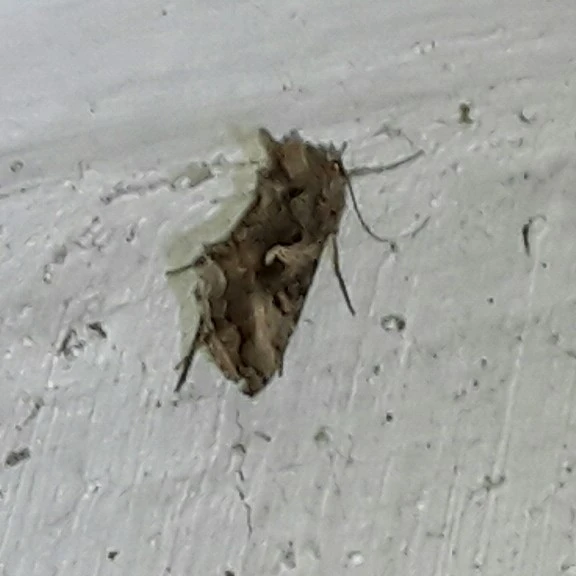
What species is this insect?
Autographa gamma
